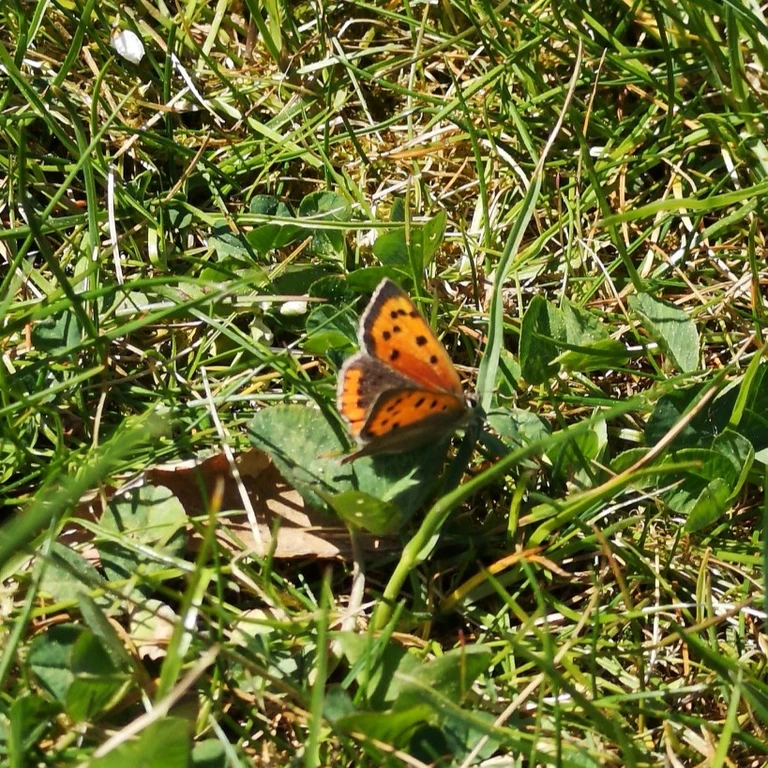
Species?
Lycaena phlaeas
